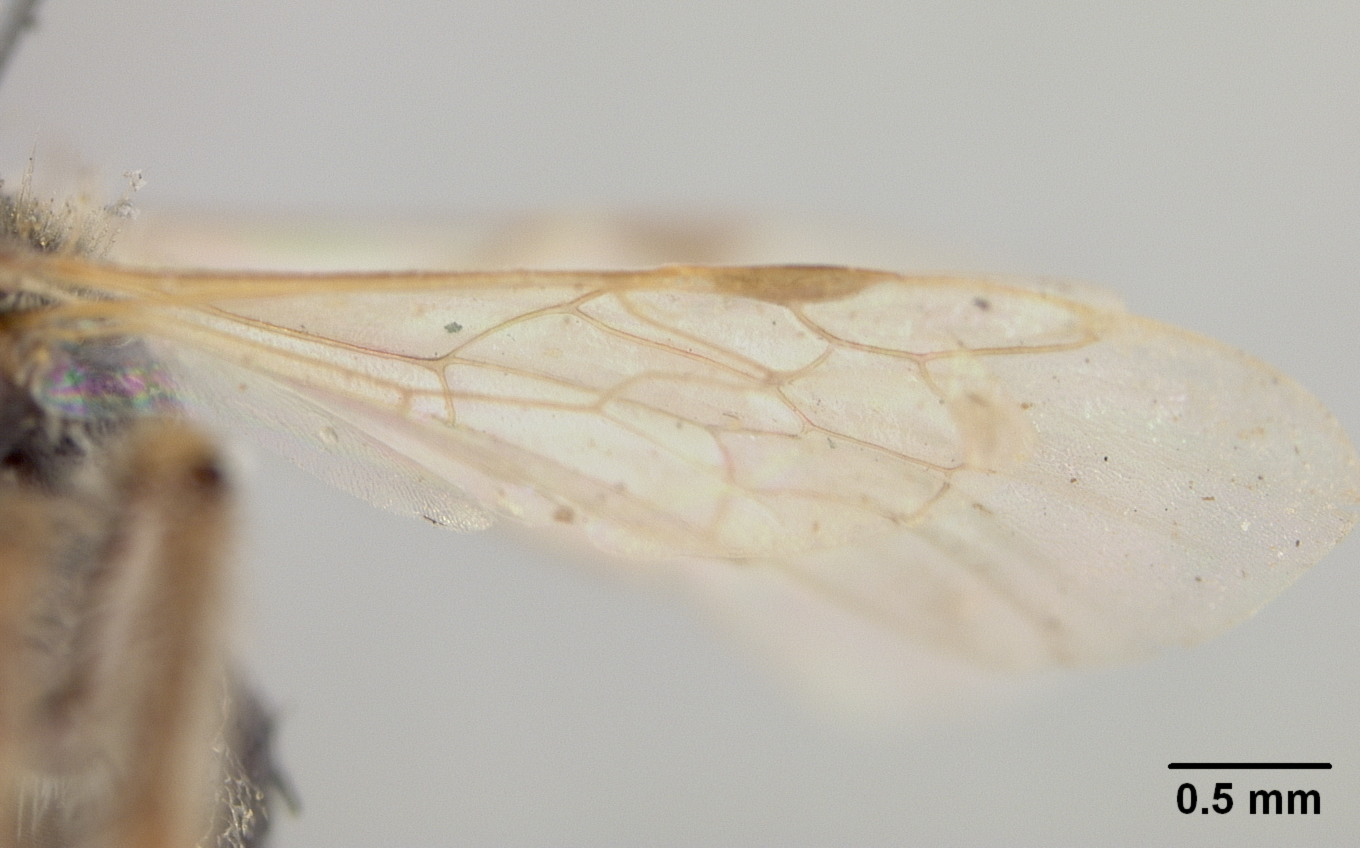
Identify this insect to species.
Calliopsis renimaculatus
